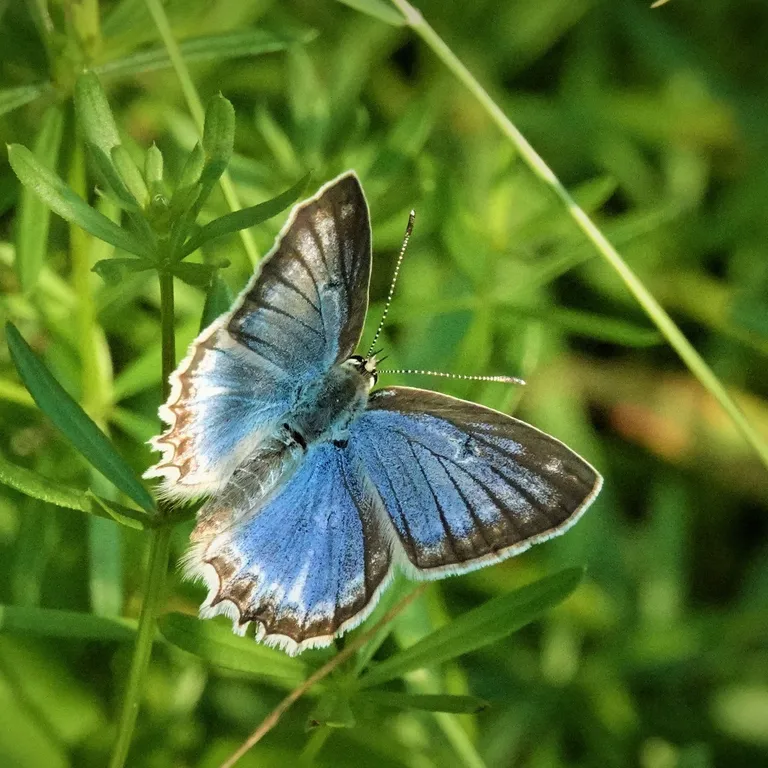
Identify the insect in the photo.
Polyommatus daphnis
